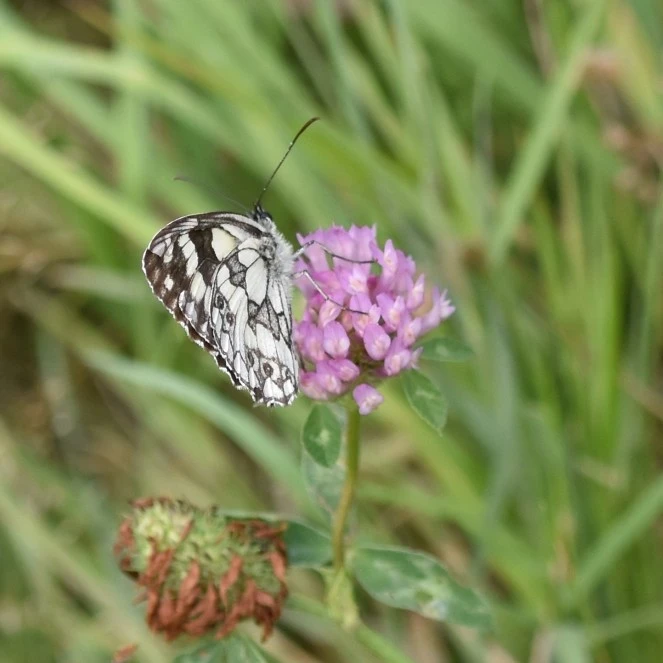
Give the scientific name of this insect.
Melanargia galathea
